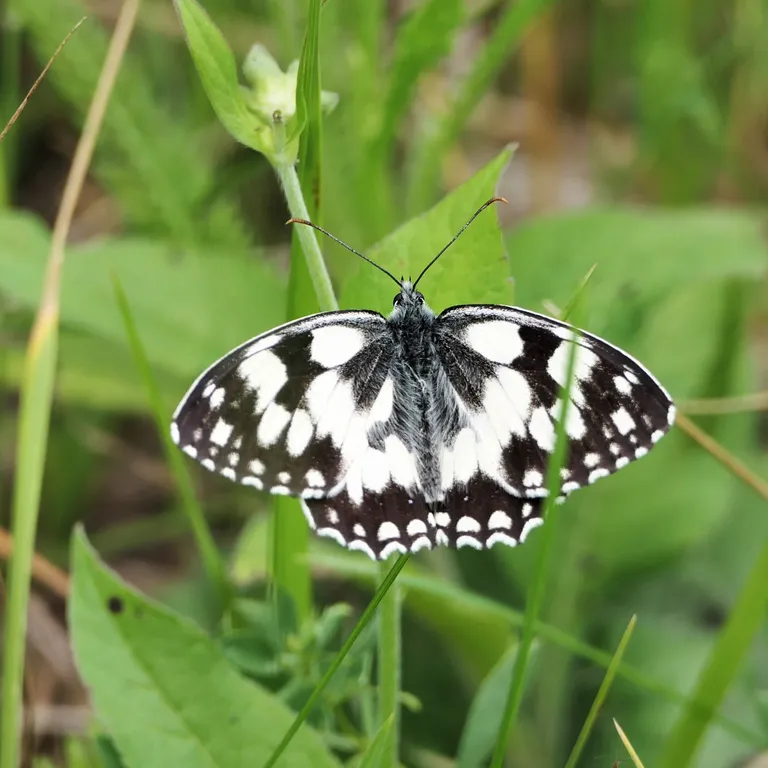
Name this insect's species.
Melanargia galathea
